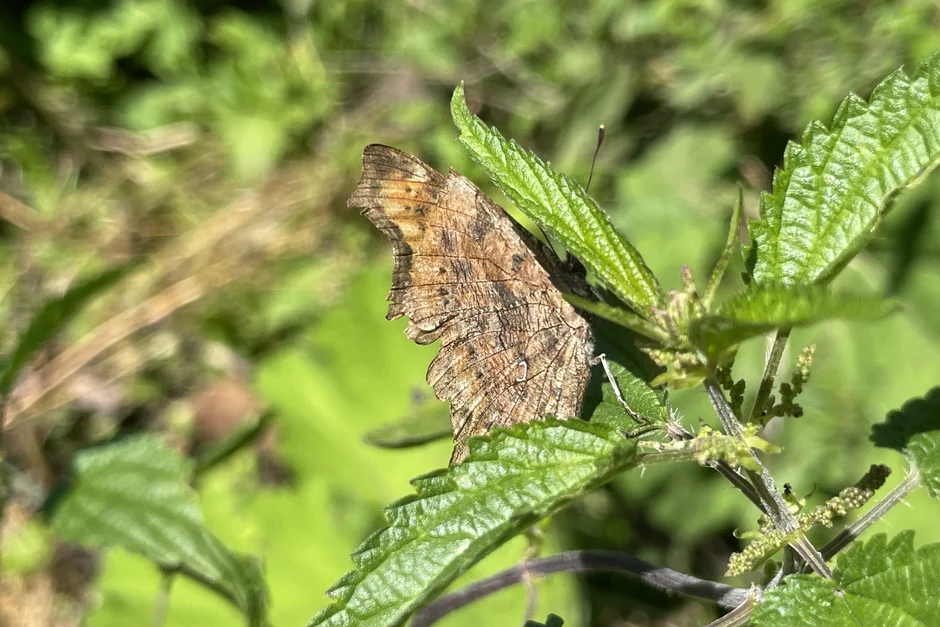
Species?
Polygonia c-album
